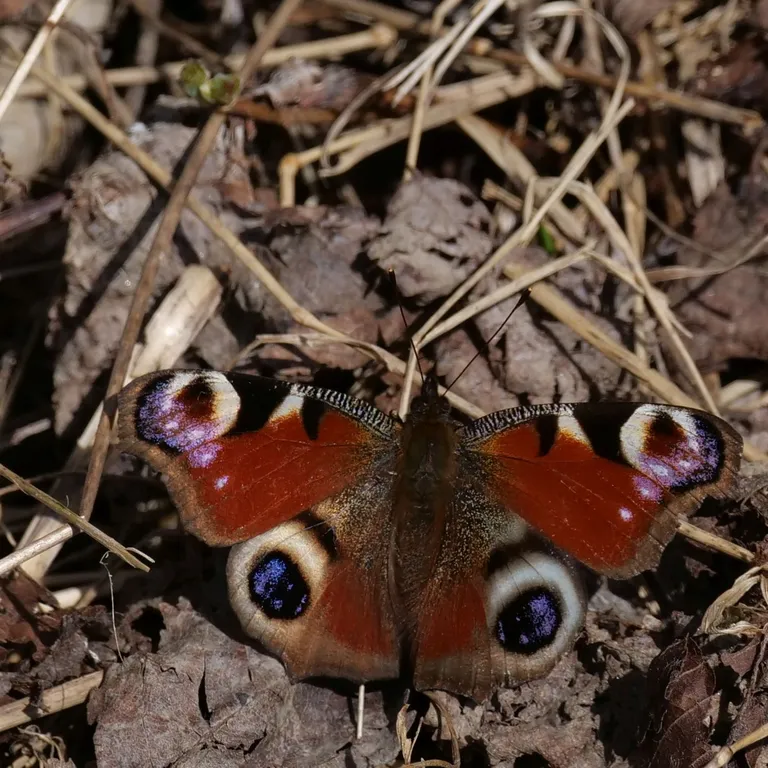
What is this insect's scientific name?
Aglais io
